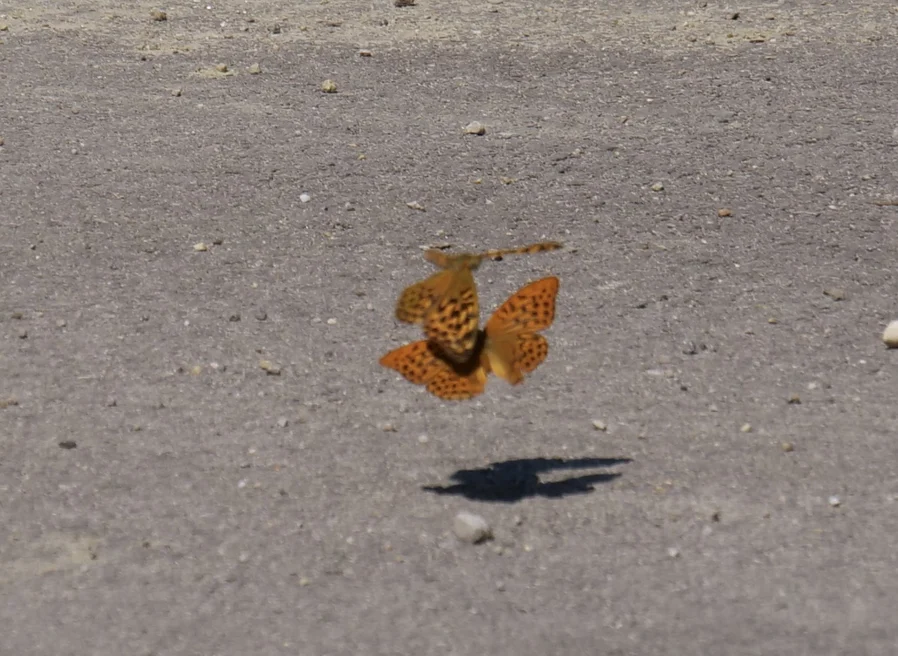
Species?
Argynnis paphia
